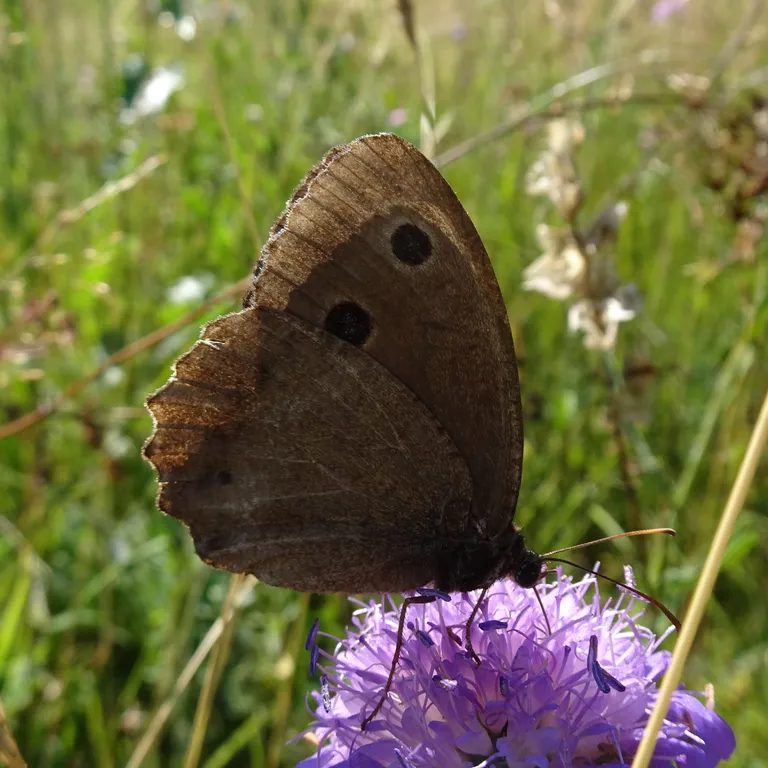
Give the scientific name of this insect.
Minois dryas
